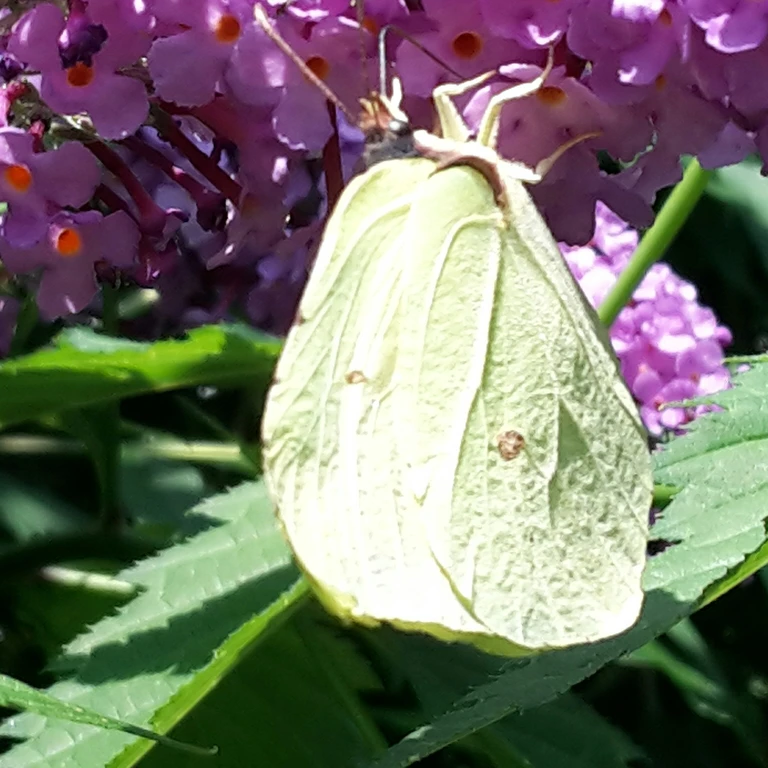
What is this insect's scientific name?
Gonepteryx rhamni
